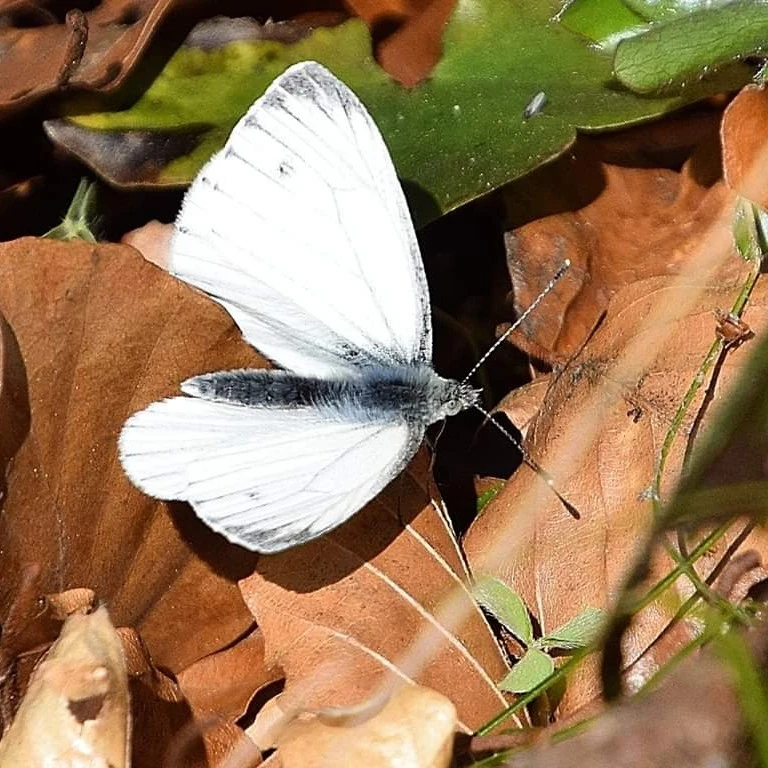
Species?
Pieris napi
